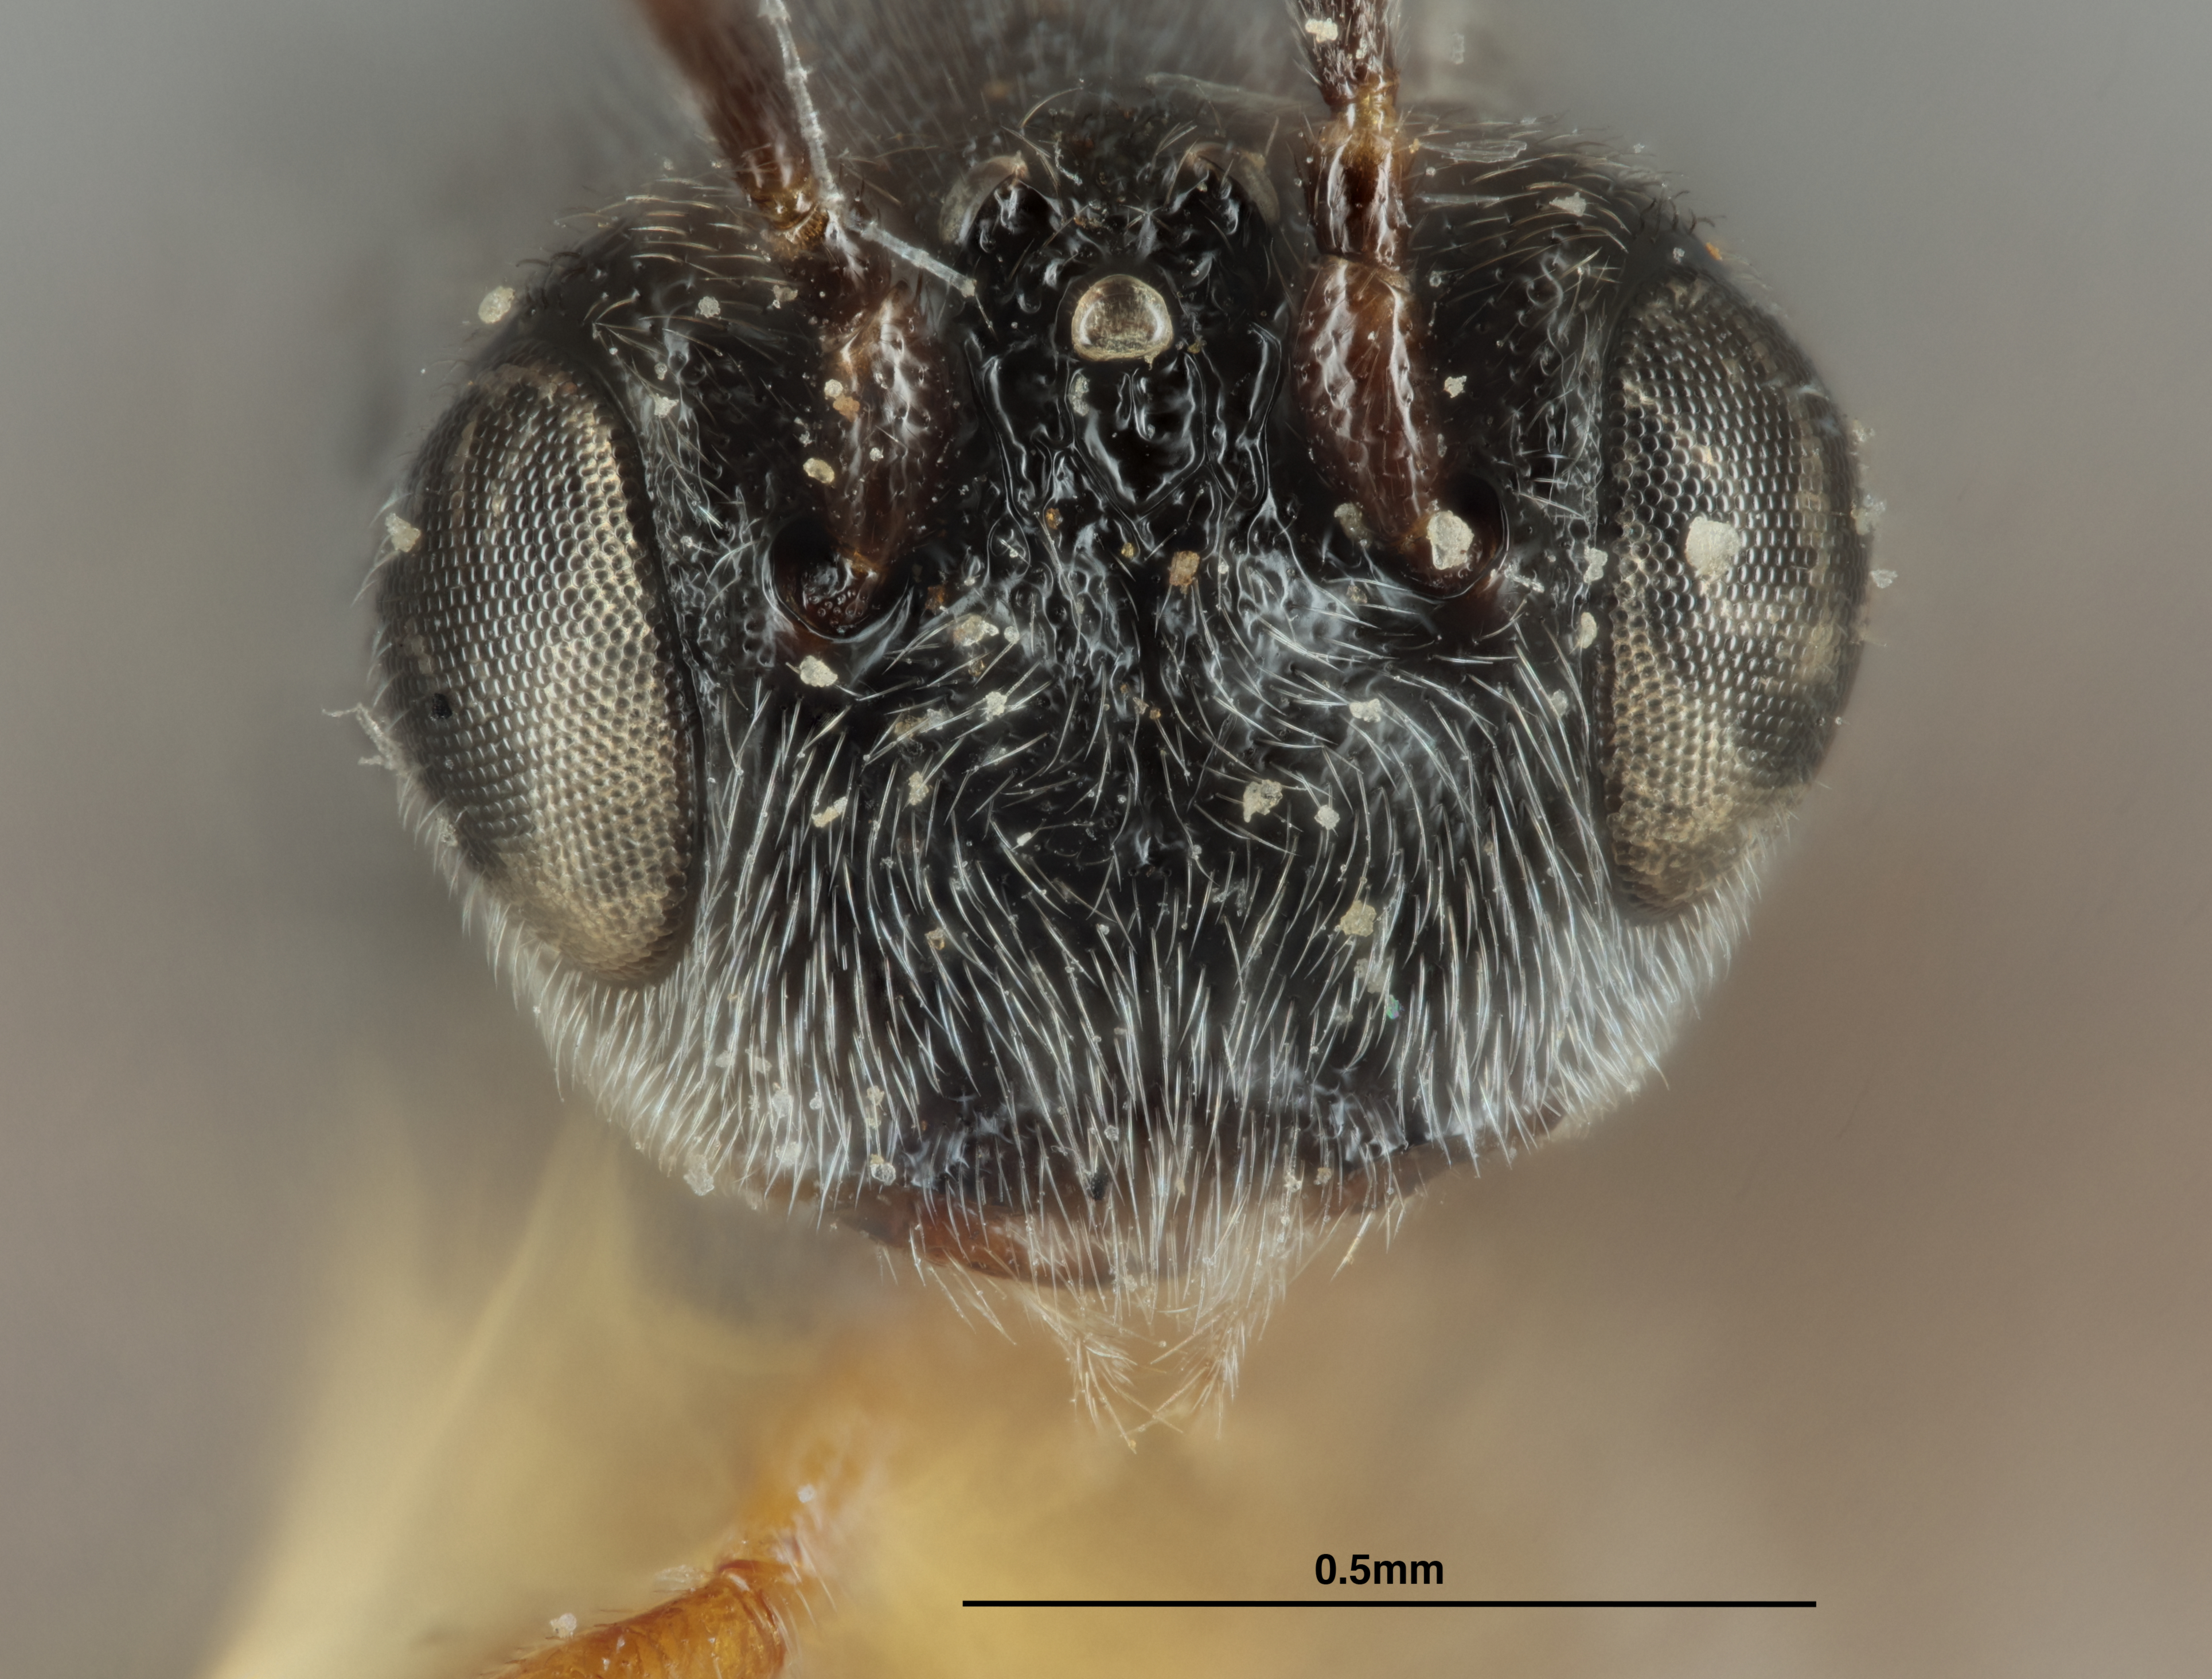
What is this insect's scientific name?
Urosigalphus monotunus
